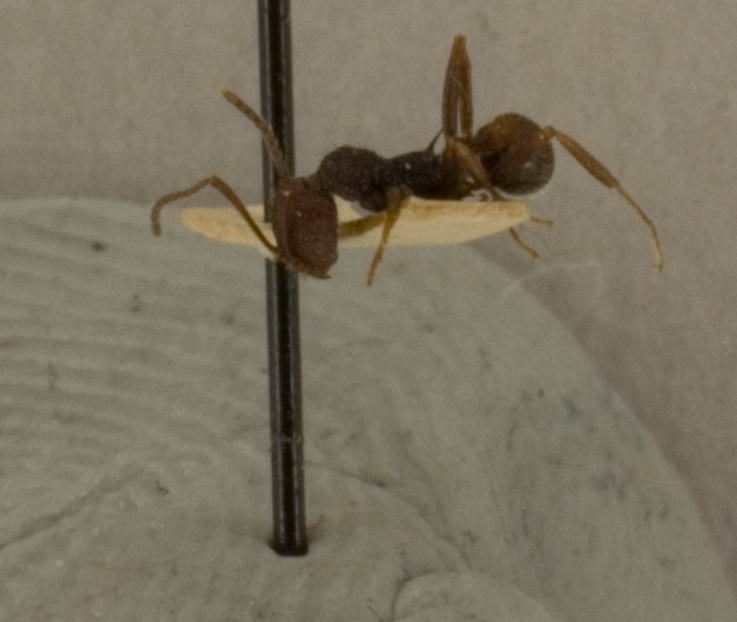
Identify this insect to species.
Aphaenogaster relicta
